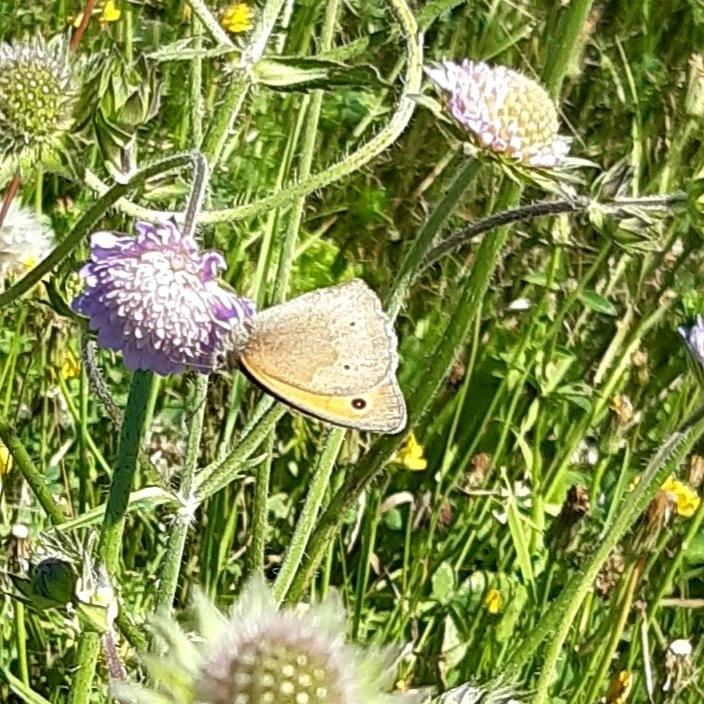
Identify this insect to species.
Maniola jurtina
